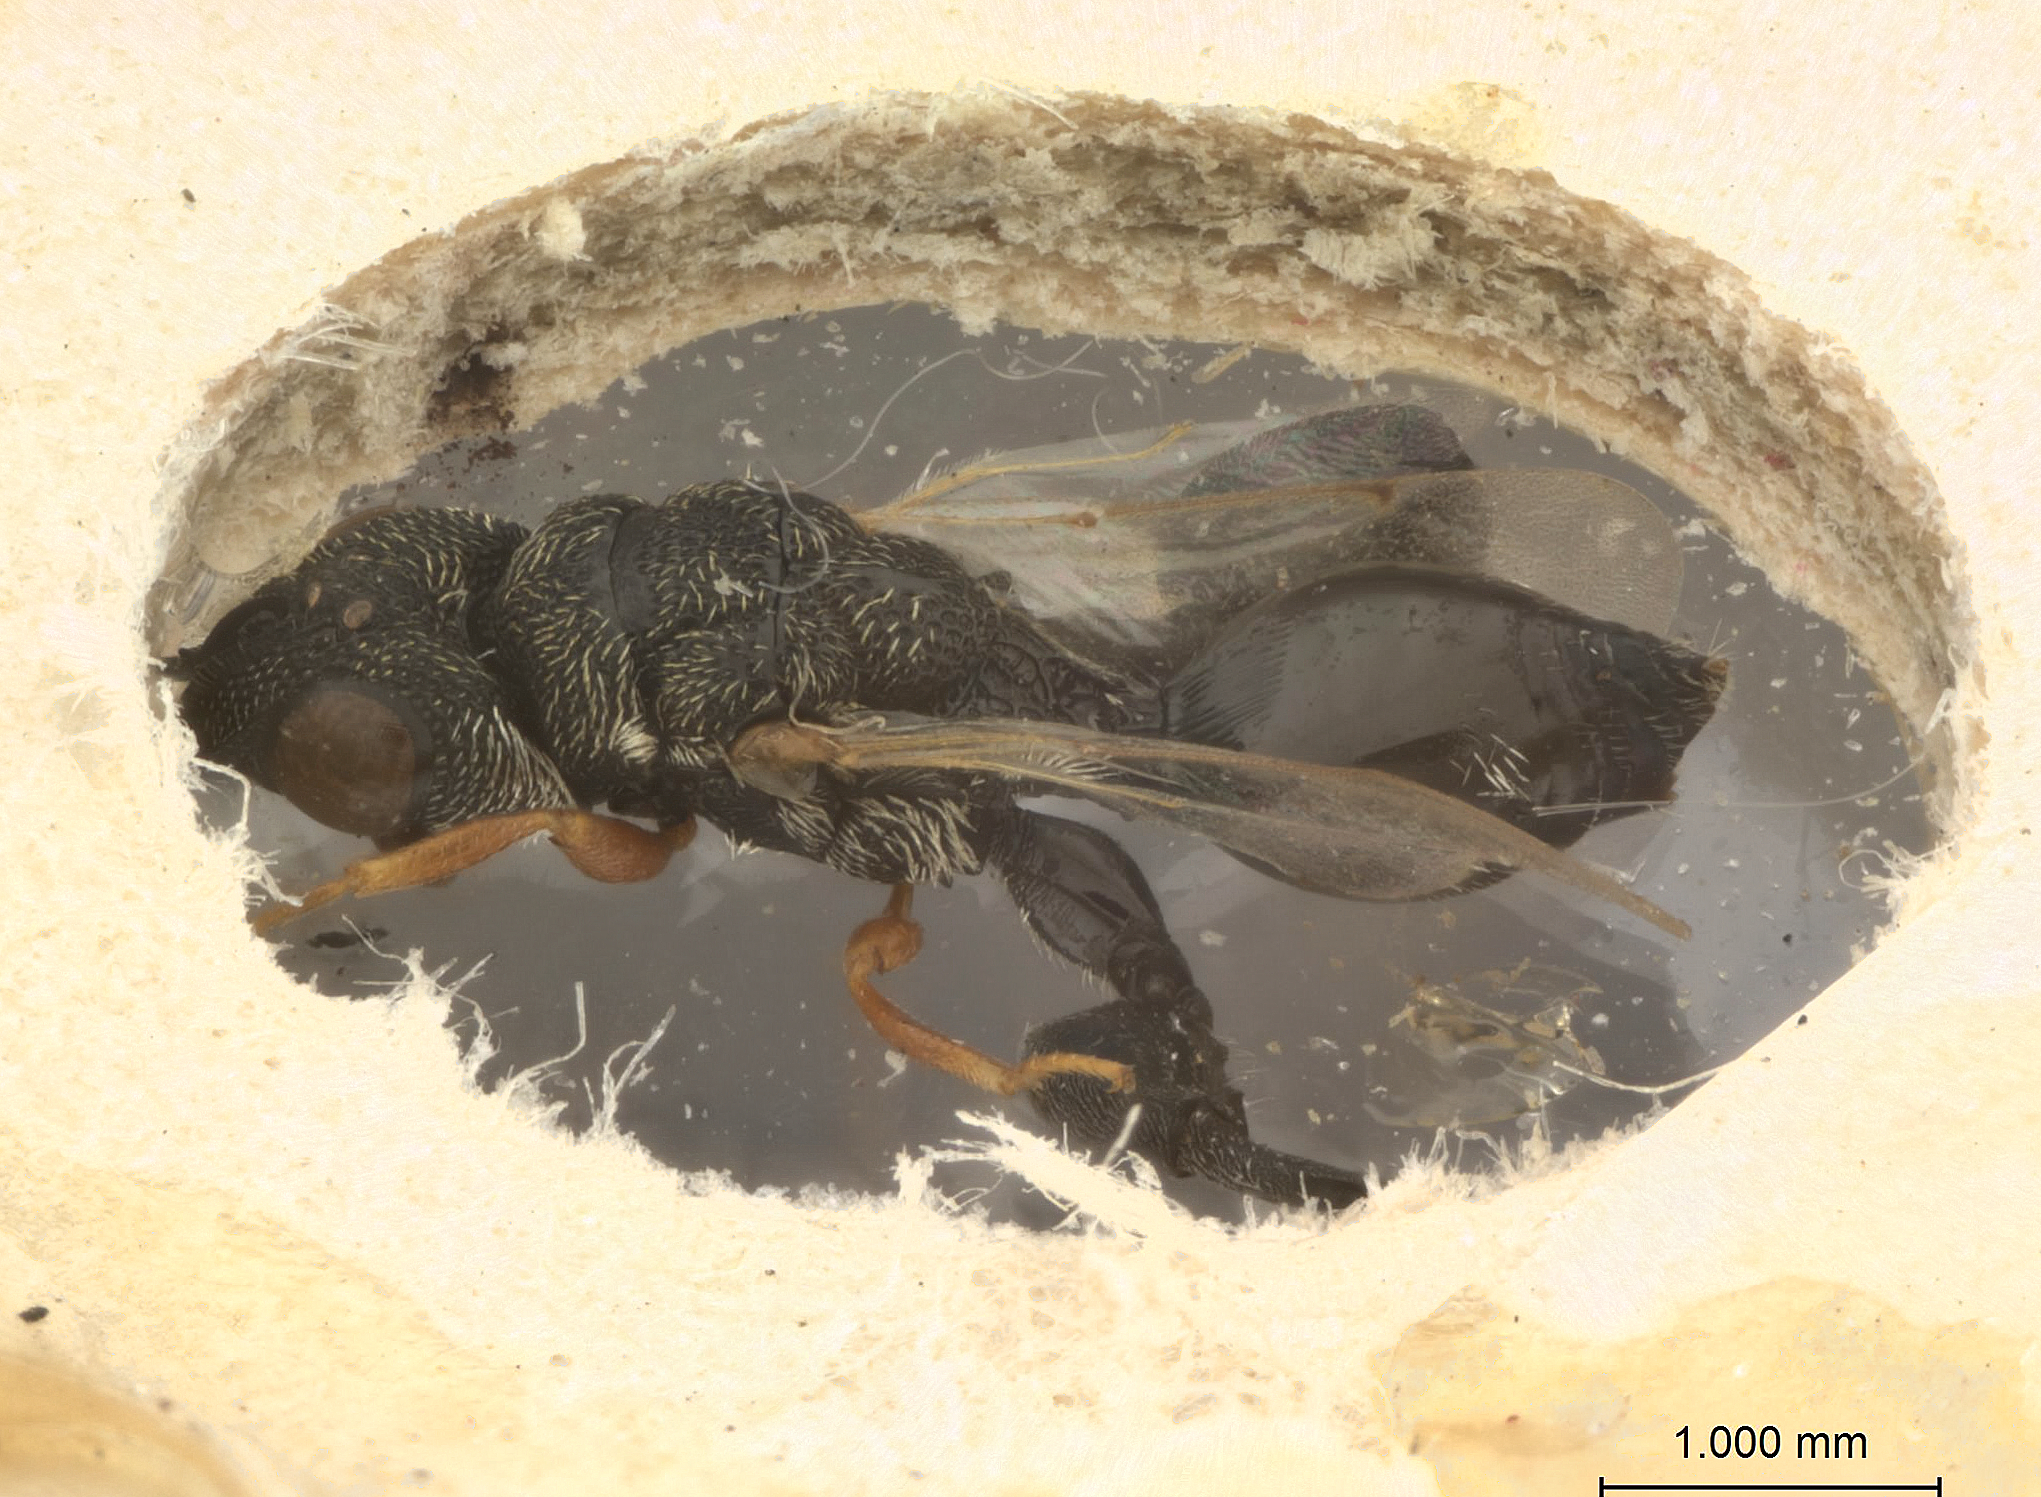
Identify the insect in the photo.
Dirhinus intermedius
